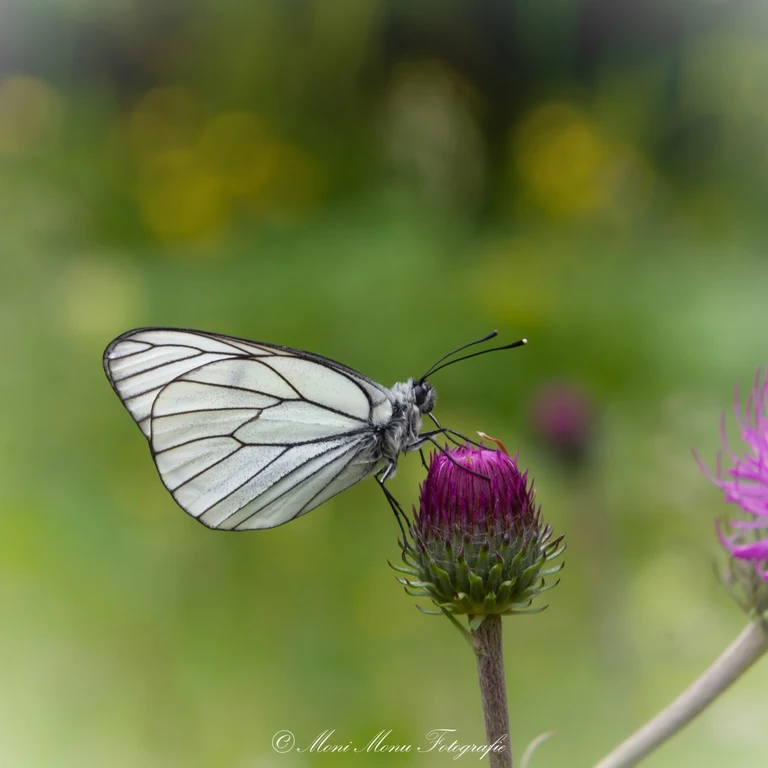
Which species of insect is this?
Aporia crataegi
